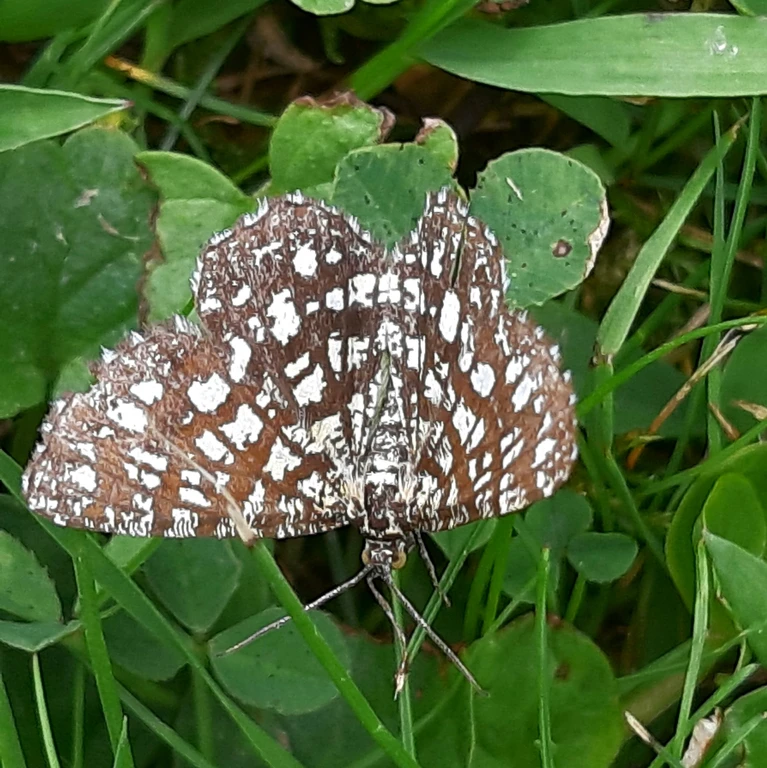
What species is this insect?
Chiasmia clathrata
